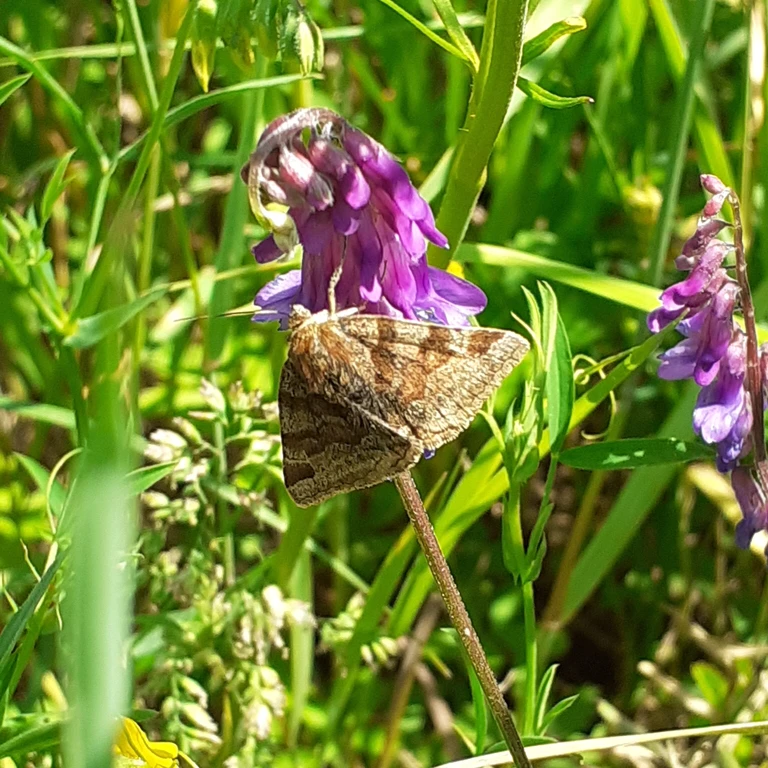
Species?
Euclidia glyphica
